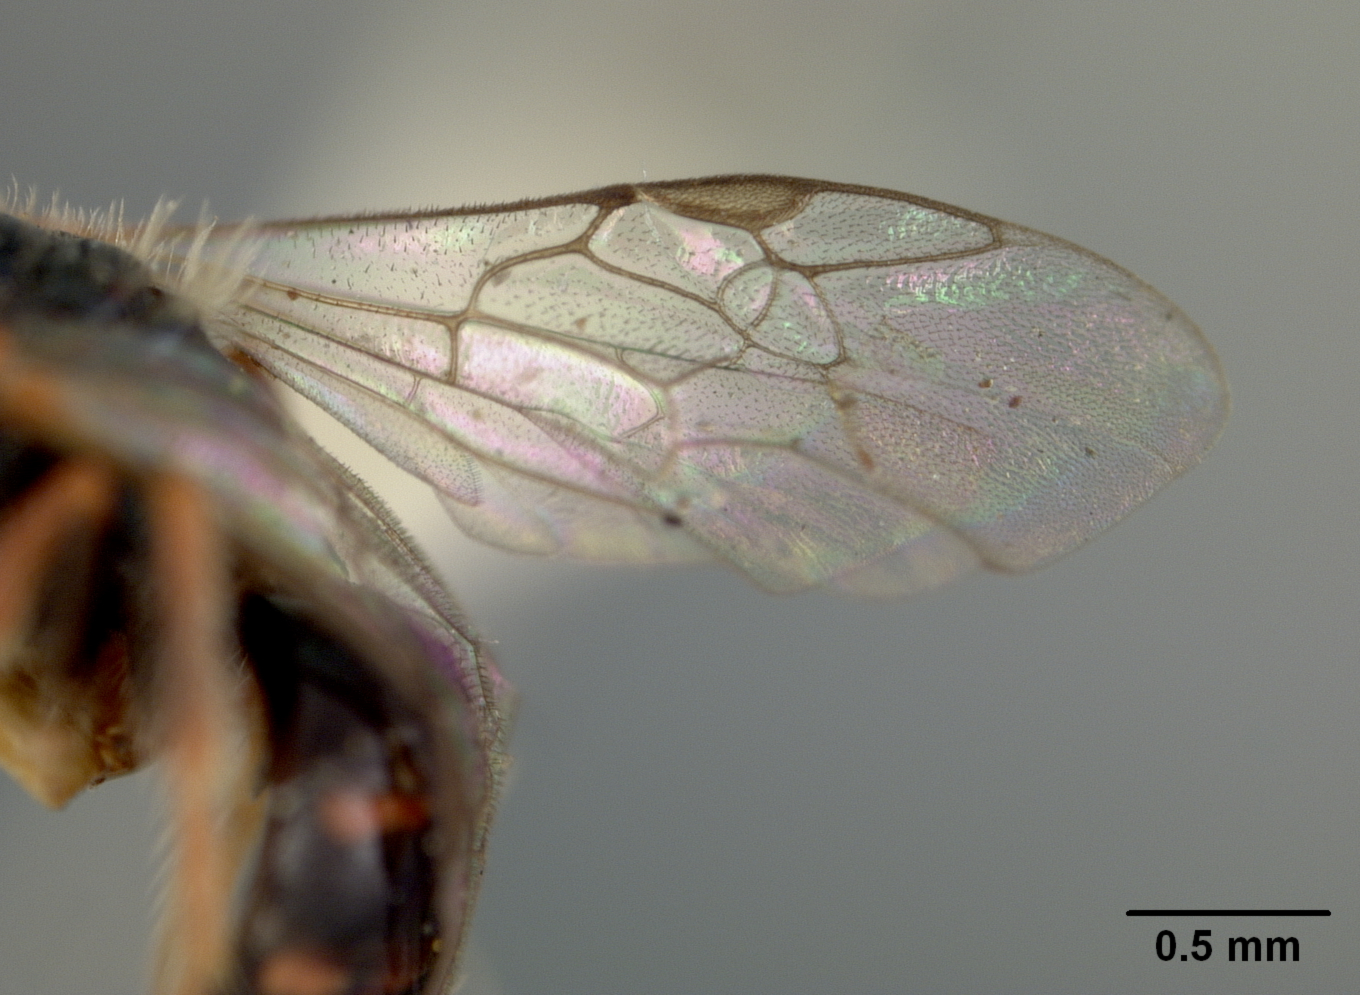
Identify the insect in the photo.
Nomioides valdezi
